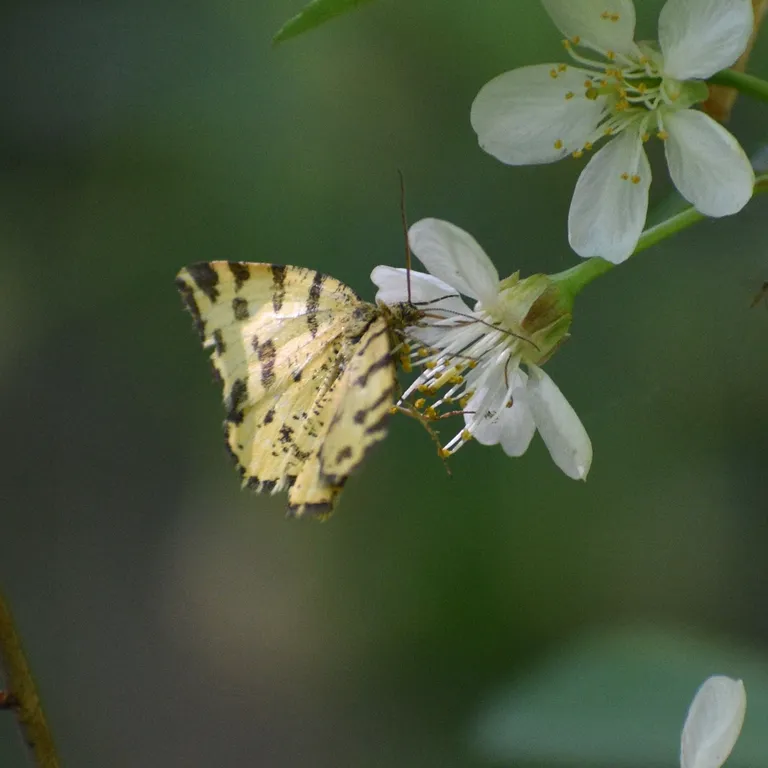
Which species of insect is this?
Pseudopanthera macularia
